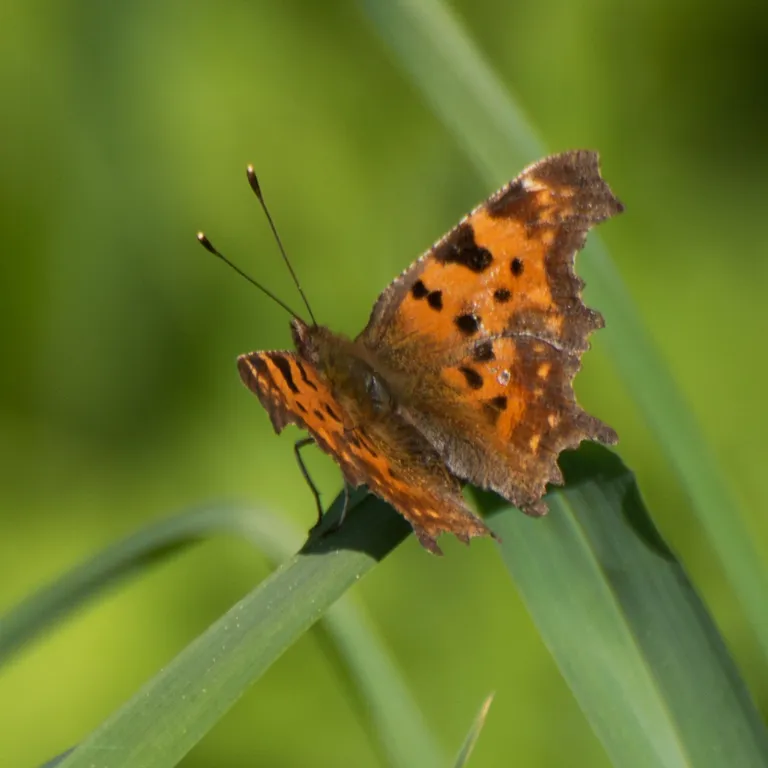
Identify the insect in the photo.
Polygonia c-album
